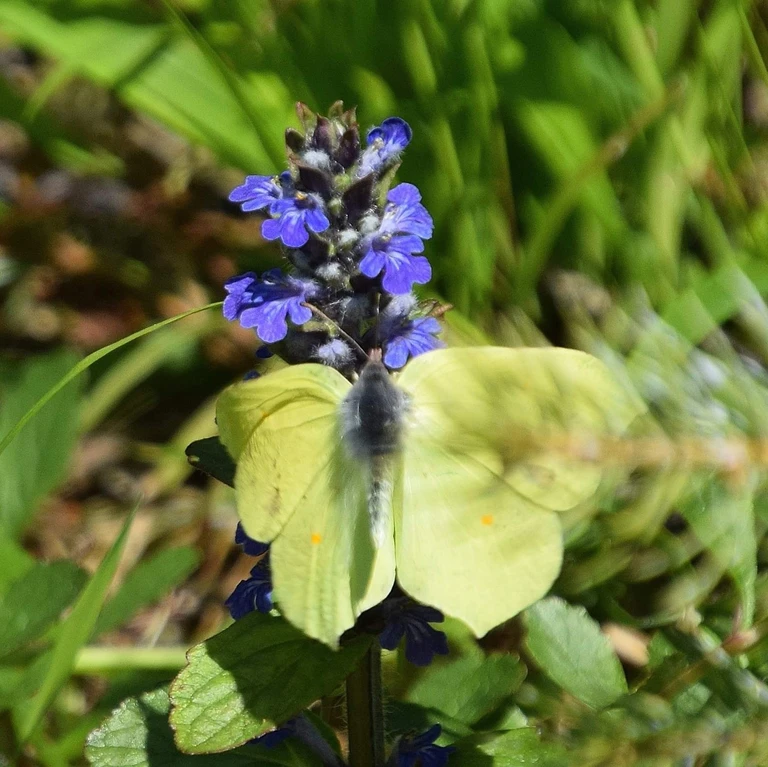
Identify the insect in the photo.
Gonepteryx rhamni
